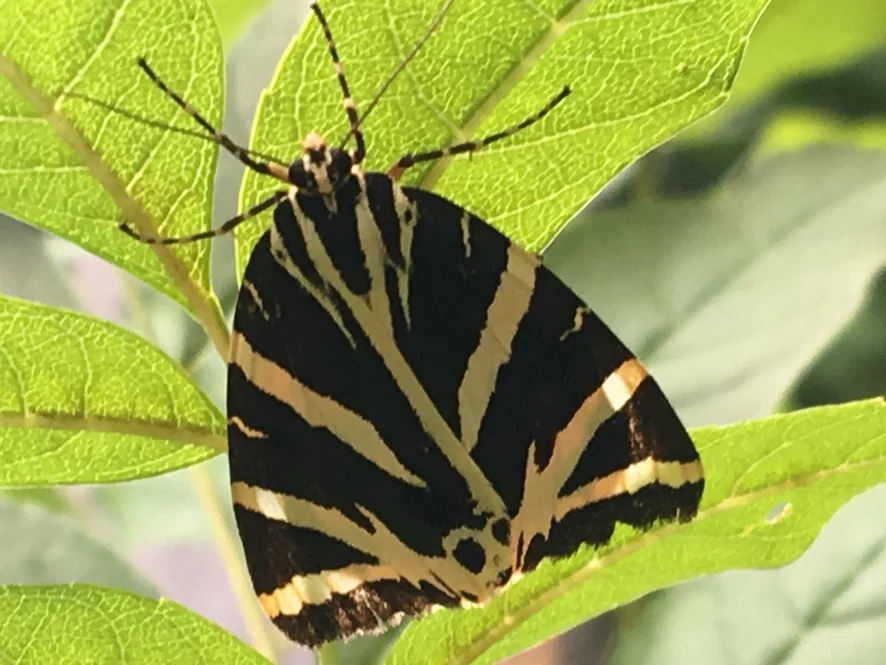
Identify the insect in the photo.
Euplagia quadripunctaria
